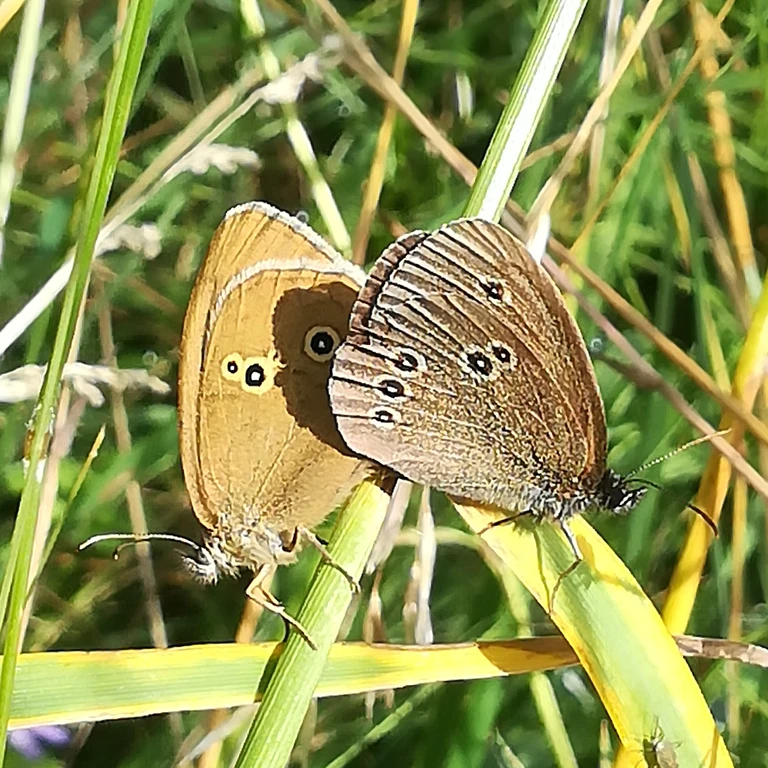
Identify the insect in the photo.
Aphantopus hyperantus
